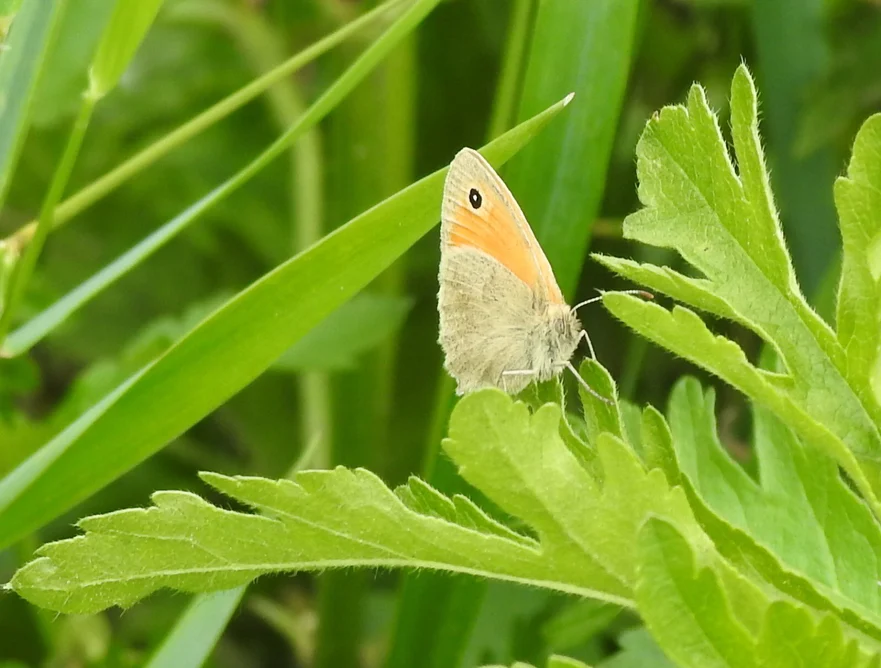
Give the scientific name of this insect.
Coenonympha pamphilus
